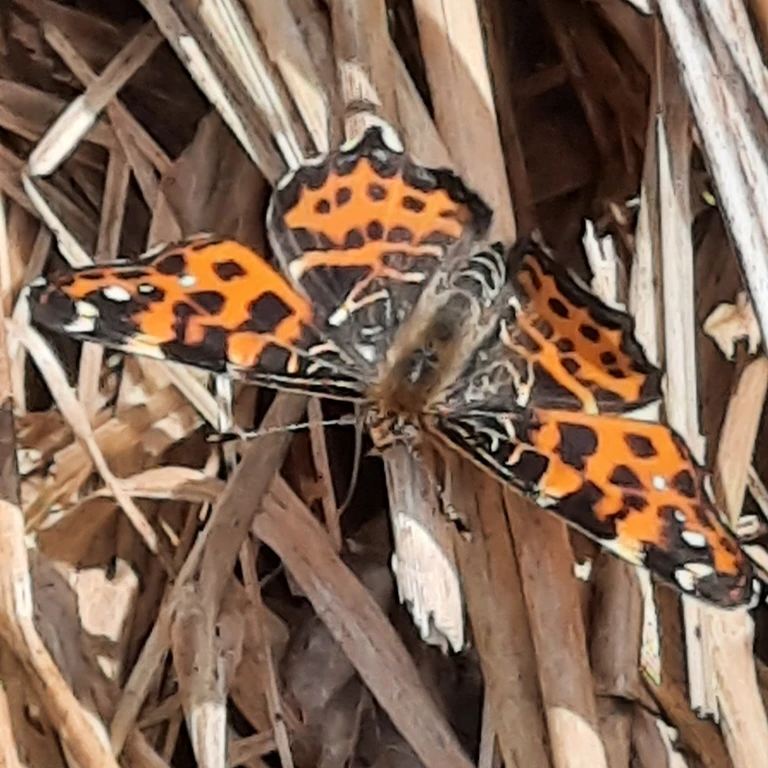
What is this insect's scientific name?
Araschnia levana
